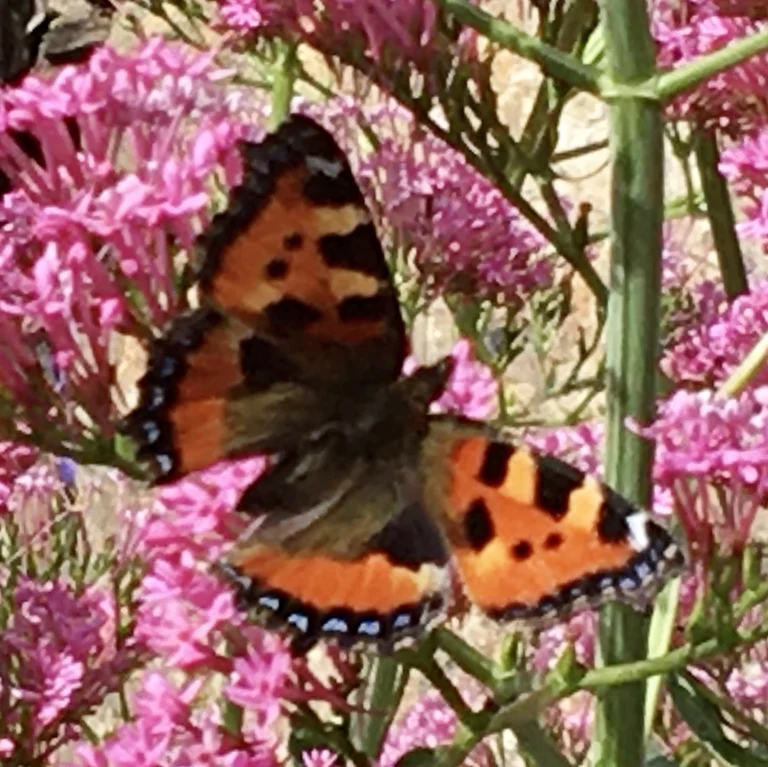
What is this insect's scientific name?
Aglais urticae
